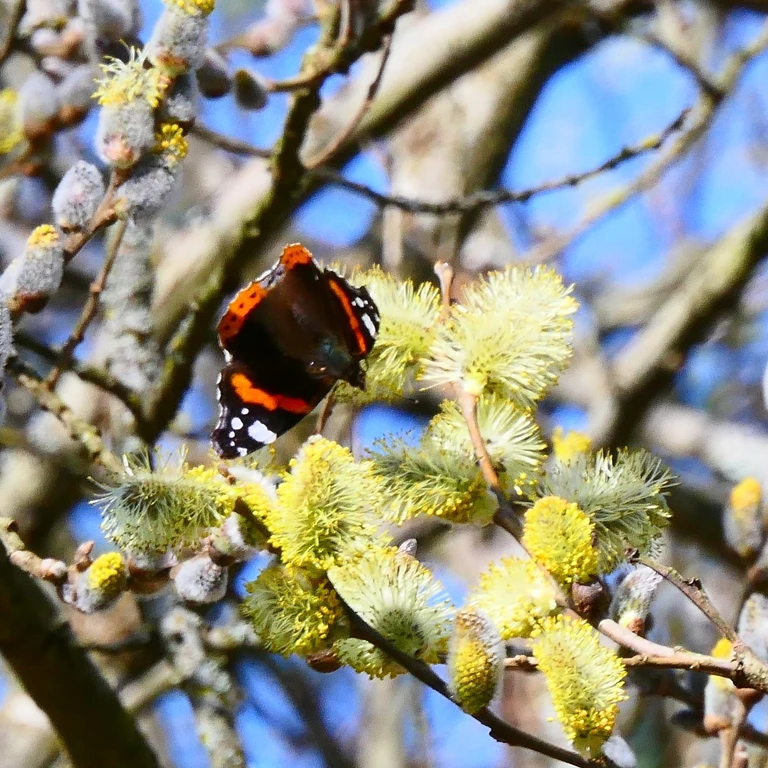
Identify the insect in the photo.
Vanessa atalanta
